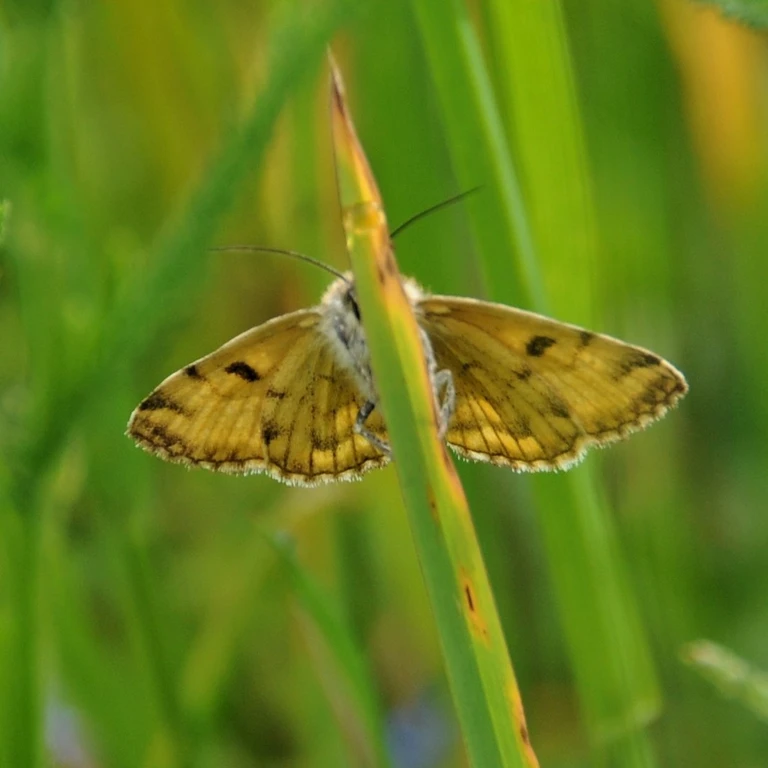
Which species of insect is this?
Euclidia glyphica
